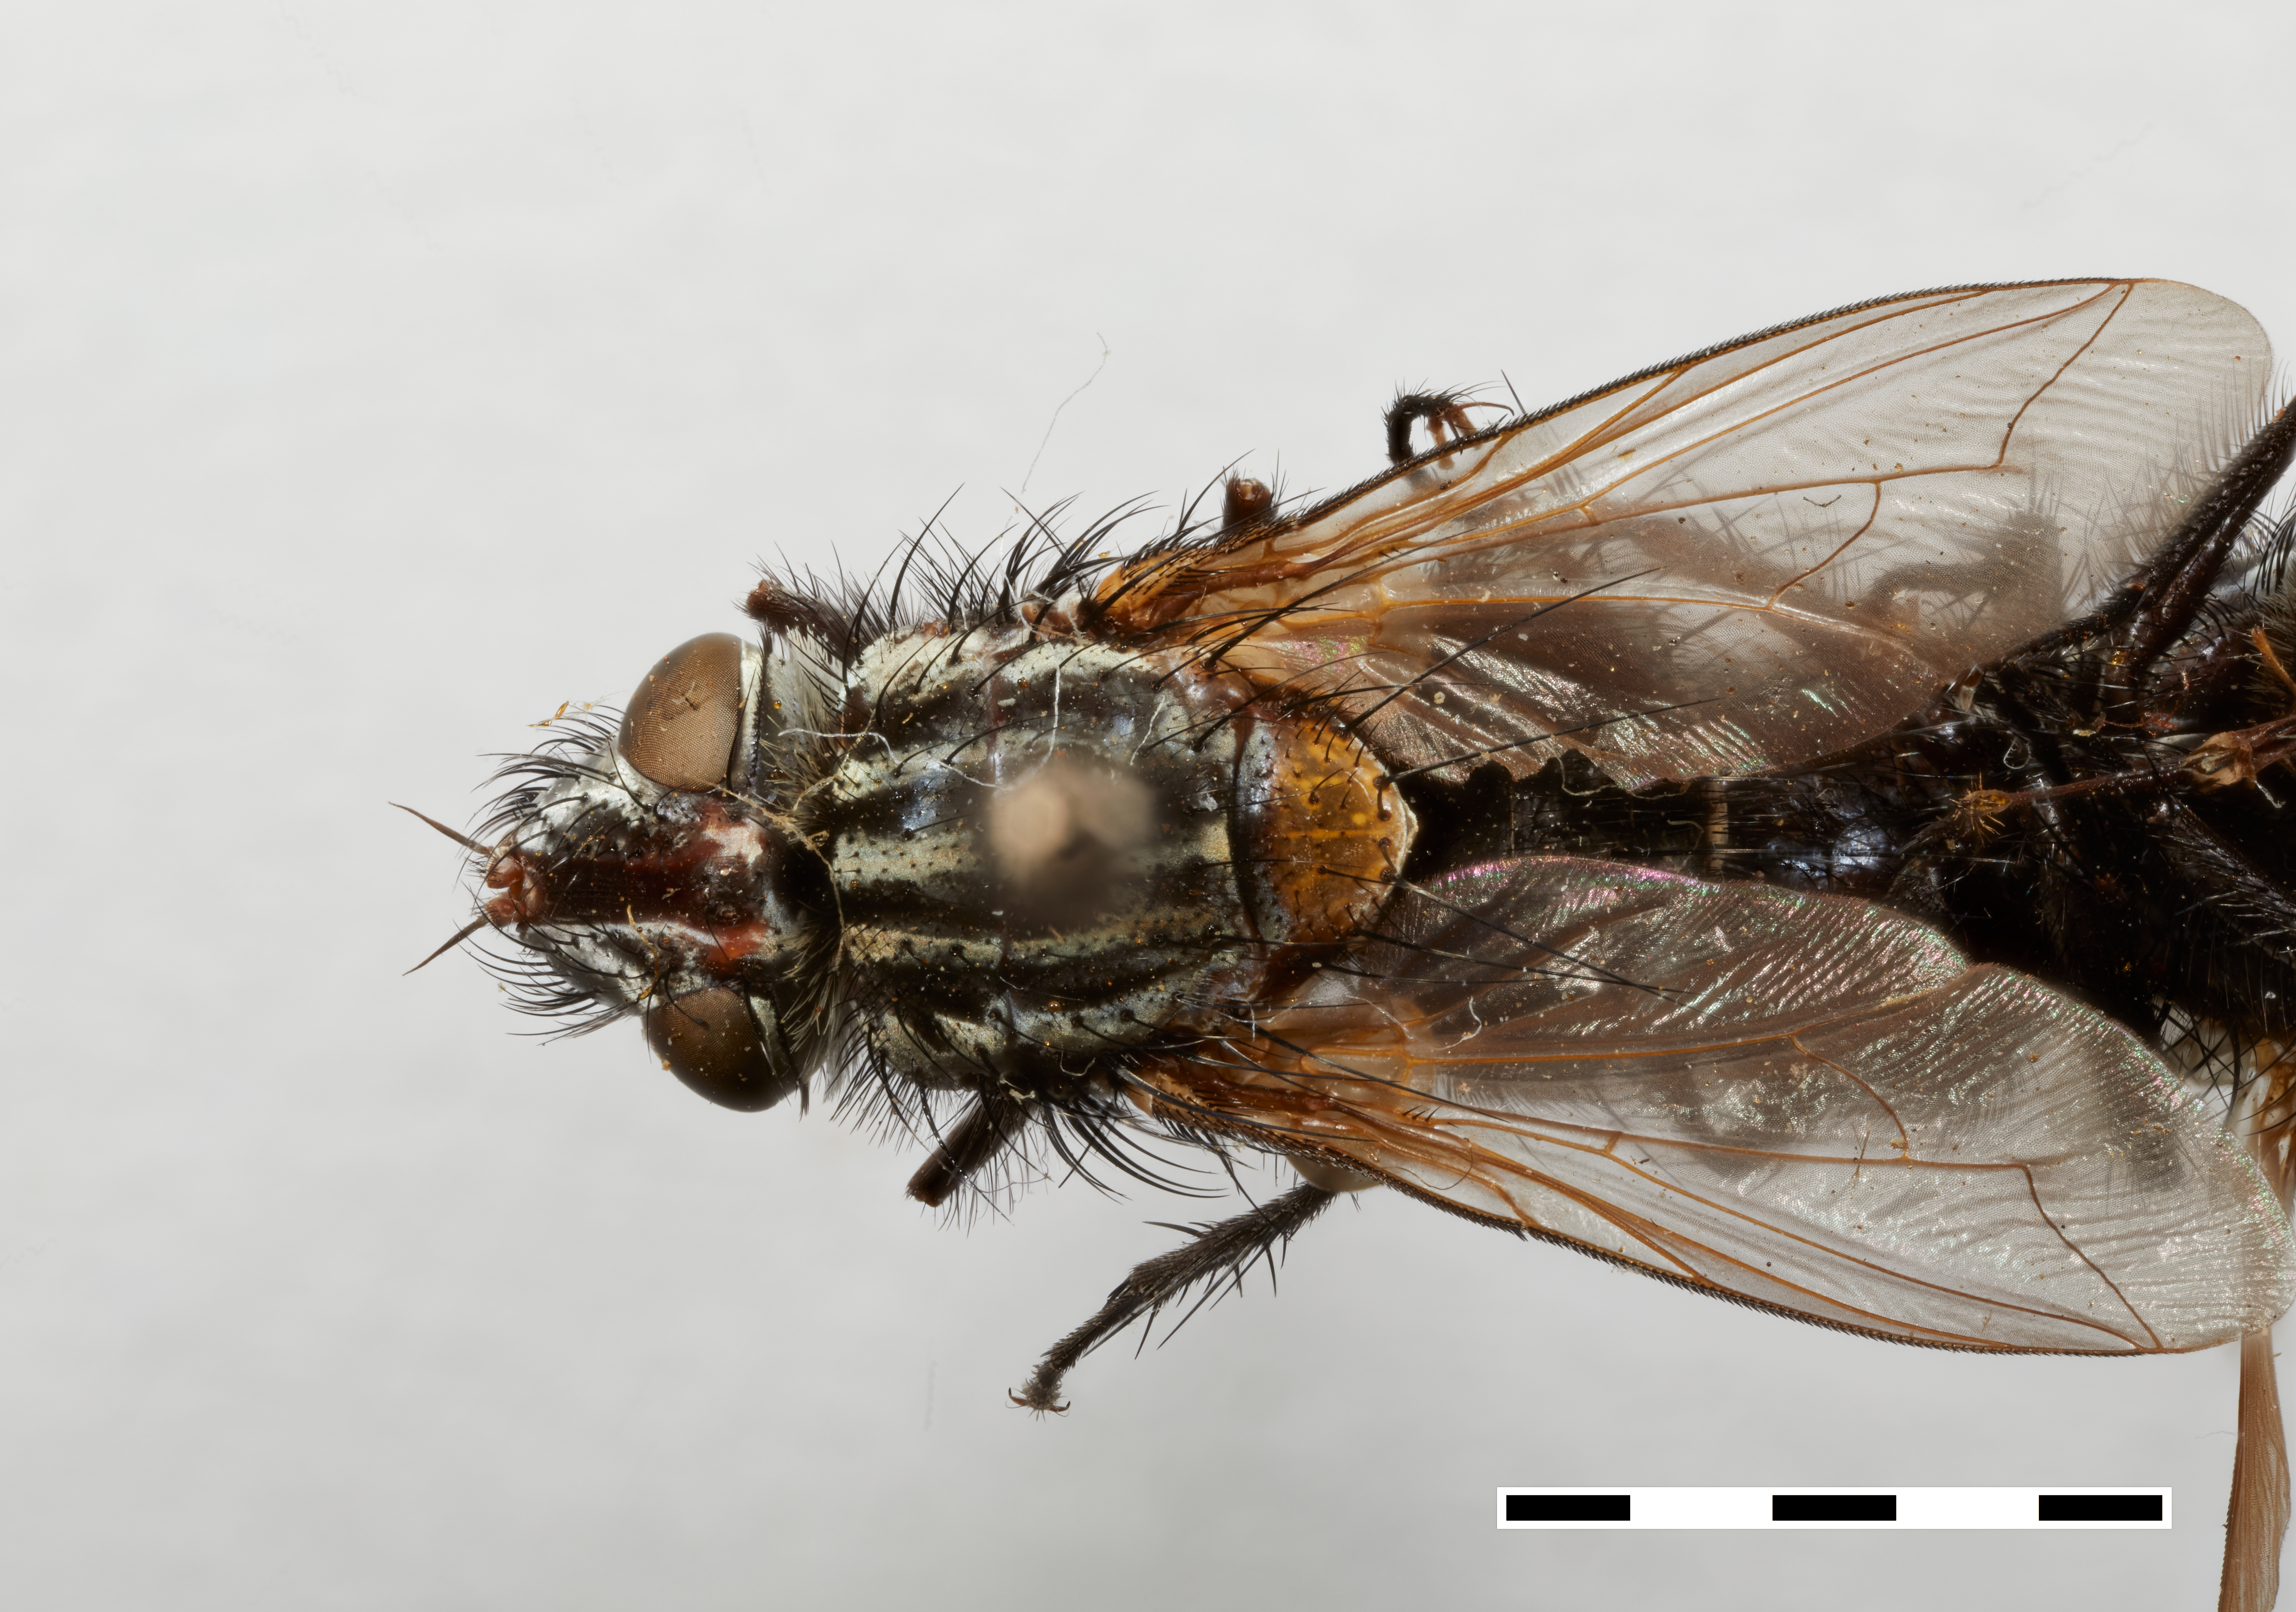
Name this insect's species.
Dolichocnephalia puna
